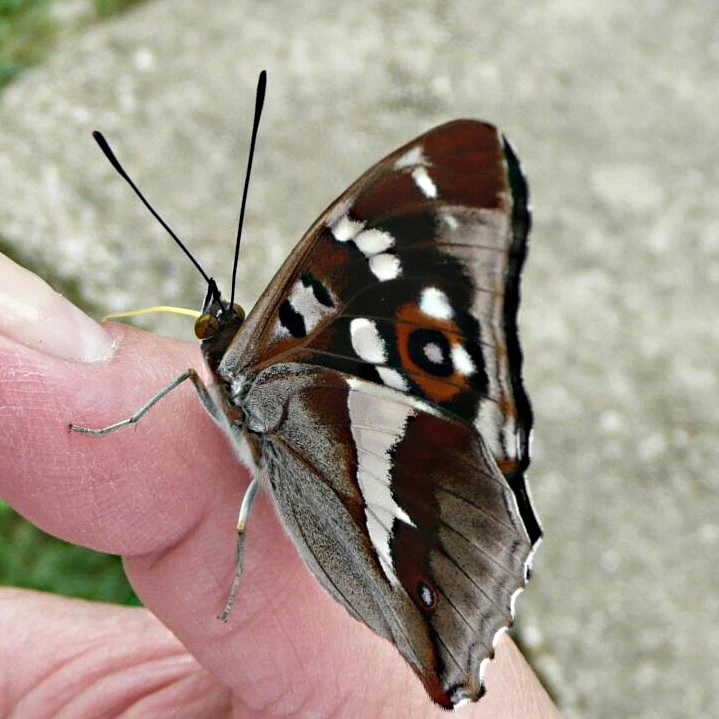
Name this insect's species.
Apatura iris
